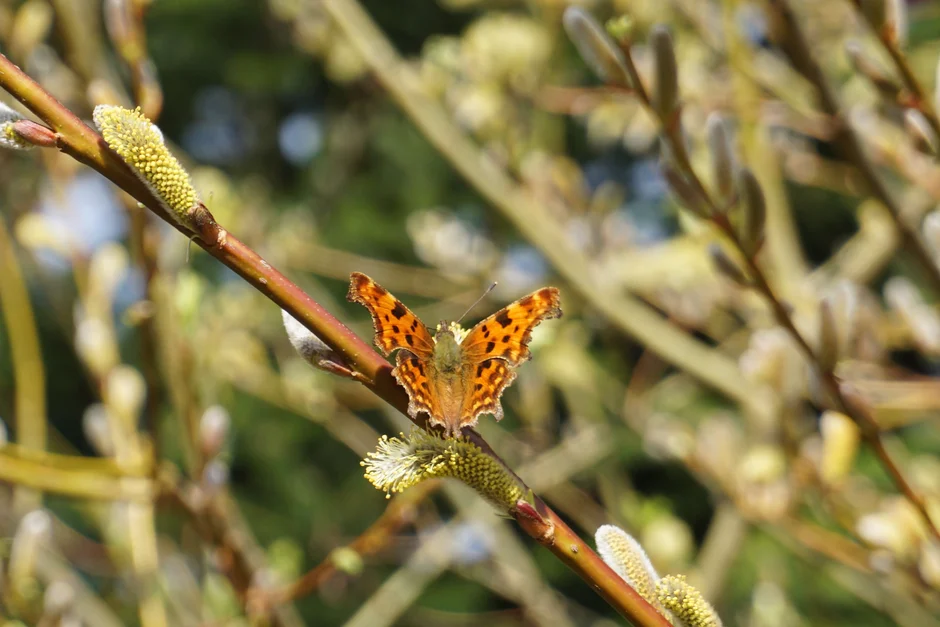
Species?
Polygonia c-album
